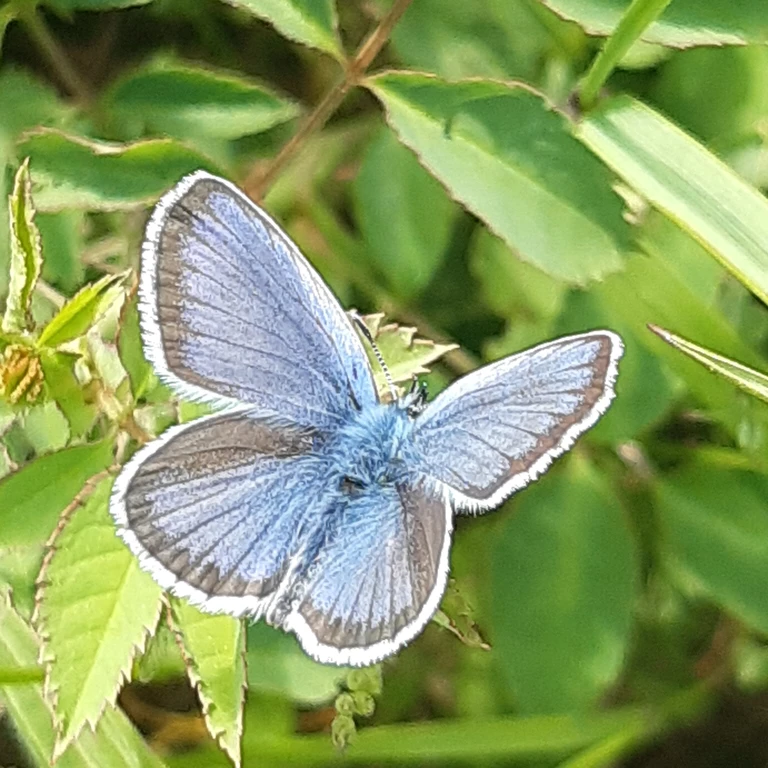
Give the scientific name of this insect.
Plebejus argus
